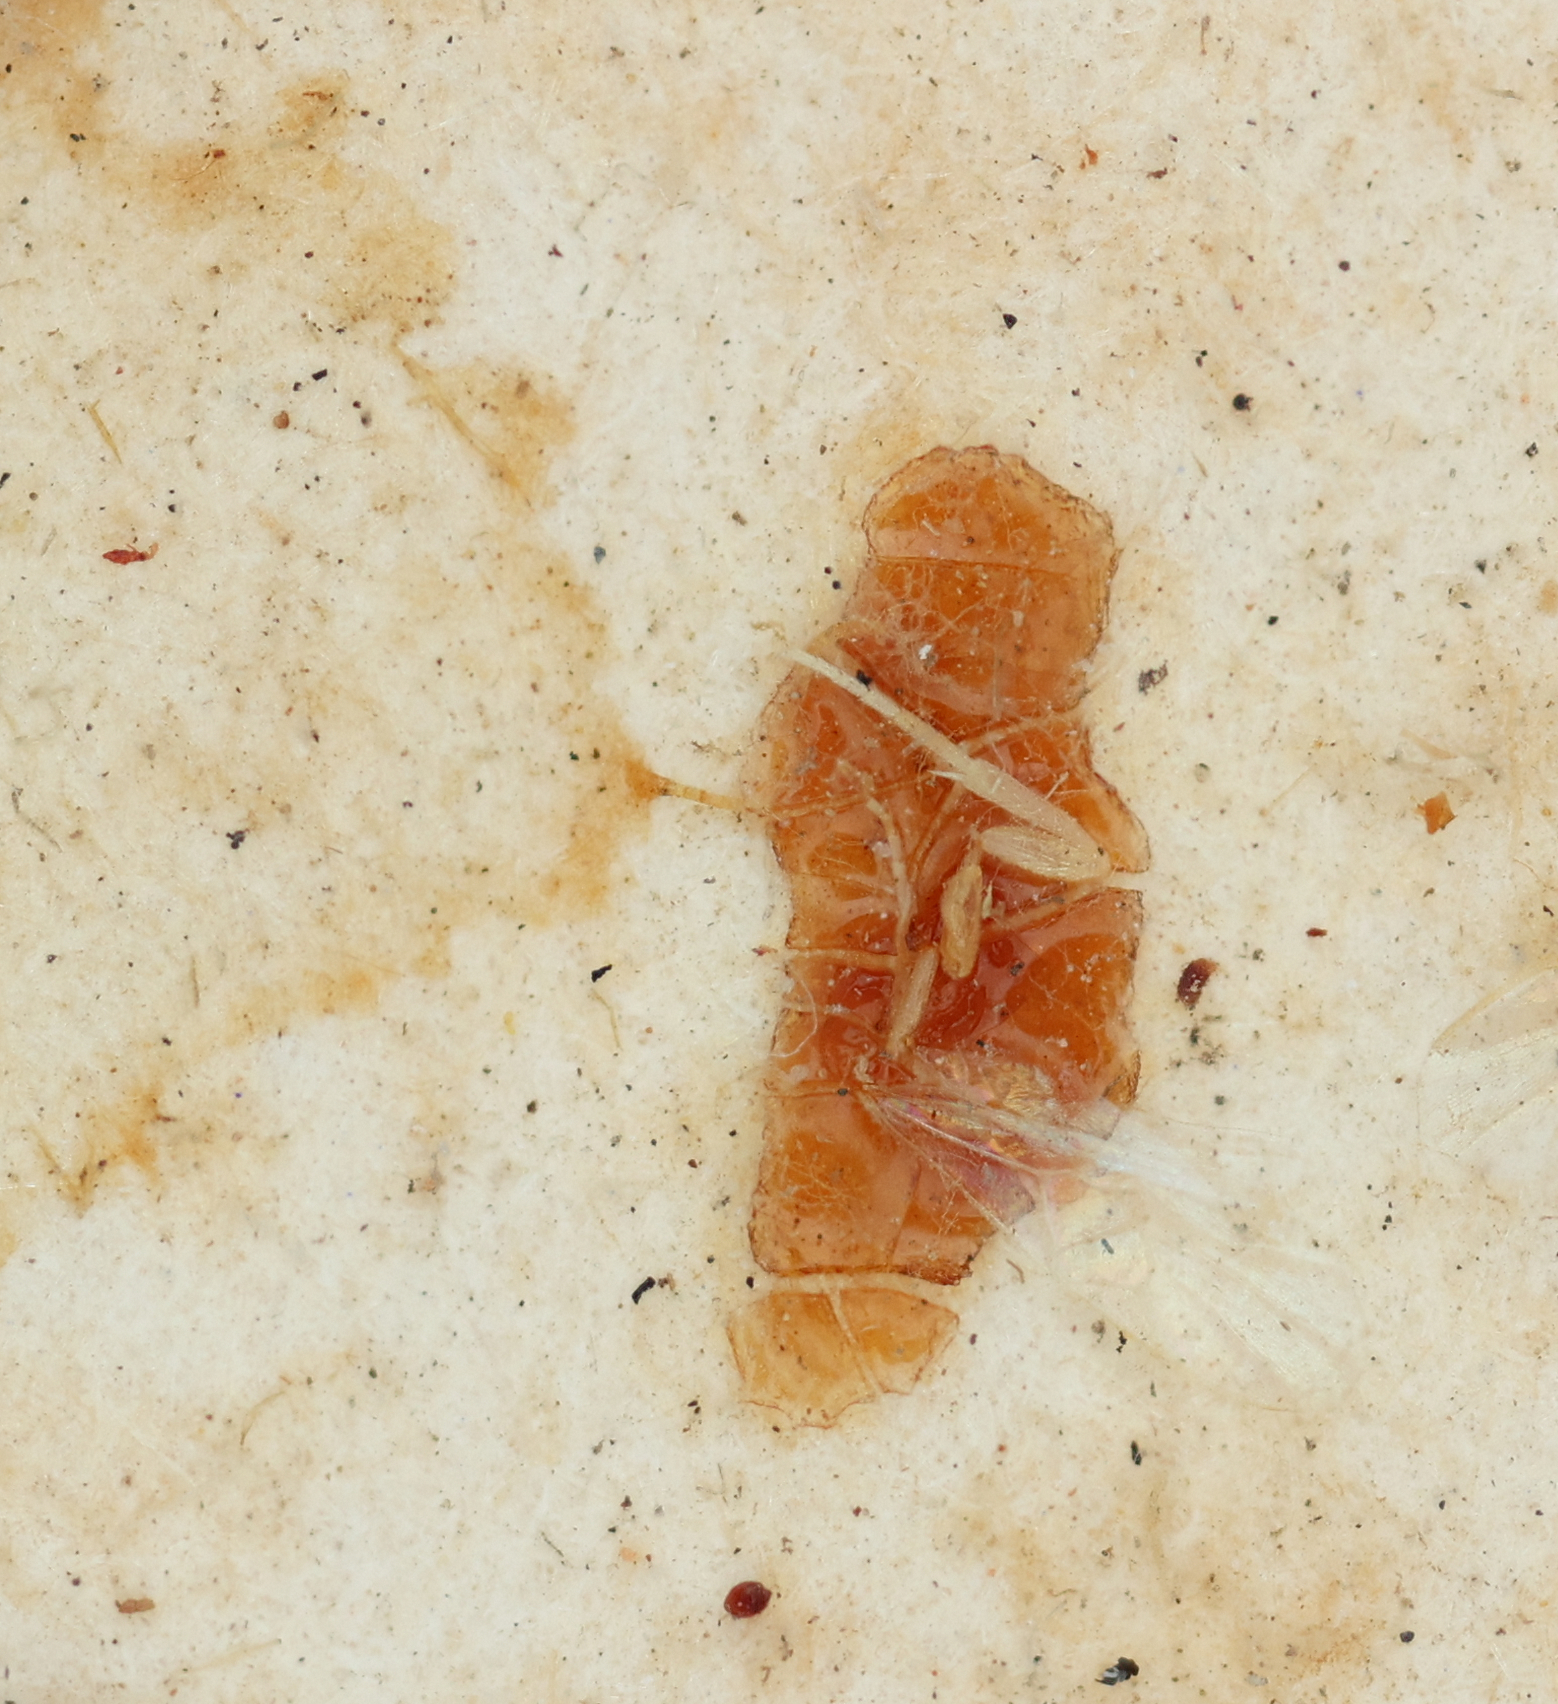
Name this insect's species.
Microgaster robiniae
